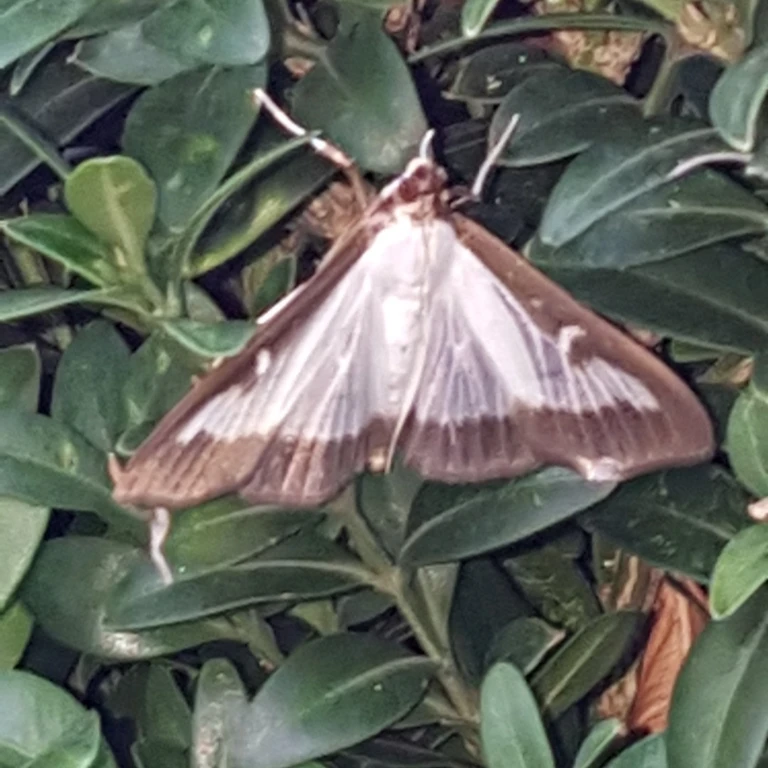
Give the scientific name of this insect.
Cydalima perspectalis
